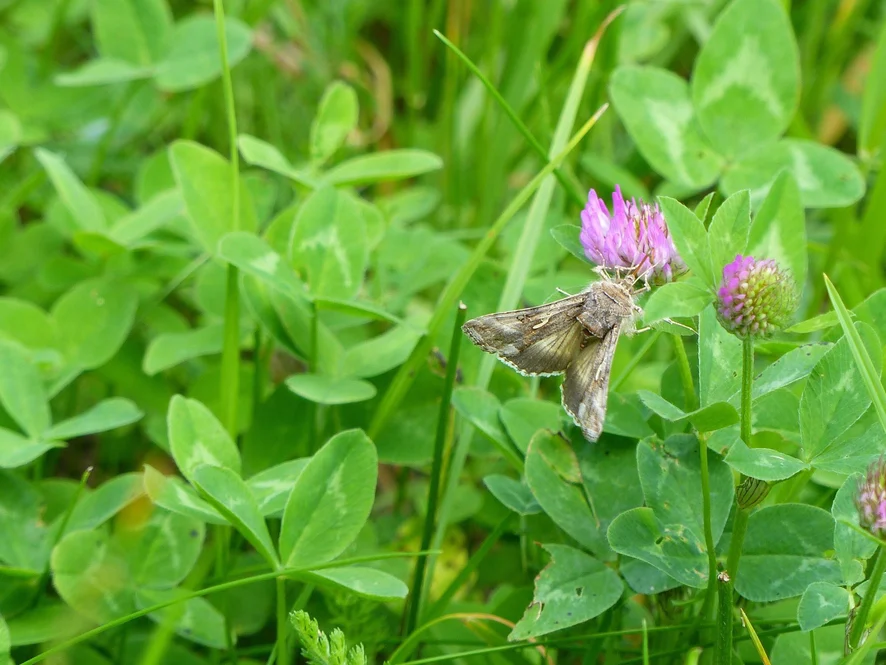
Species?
Autographa gamma
